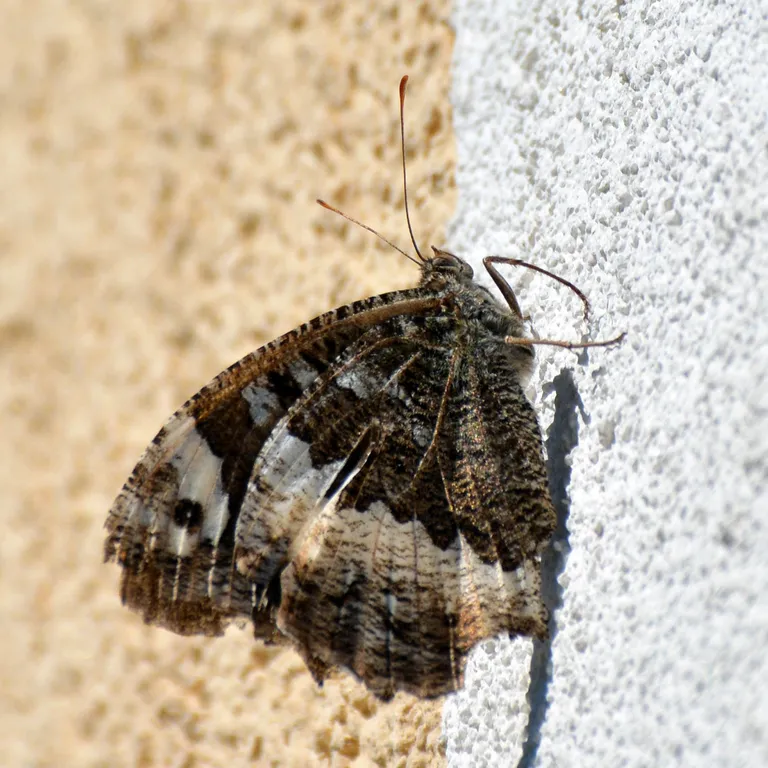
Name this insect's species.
Brintesia circe
